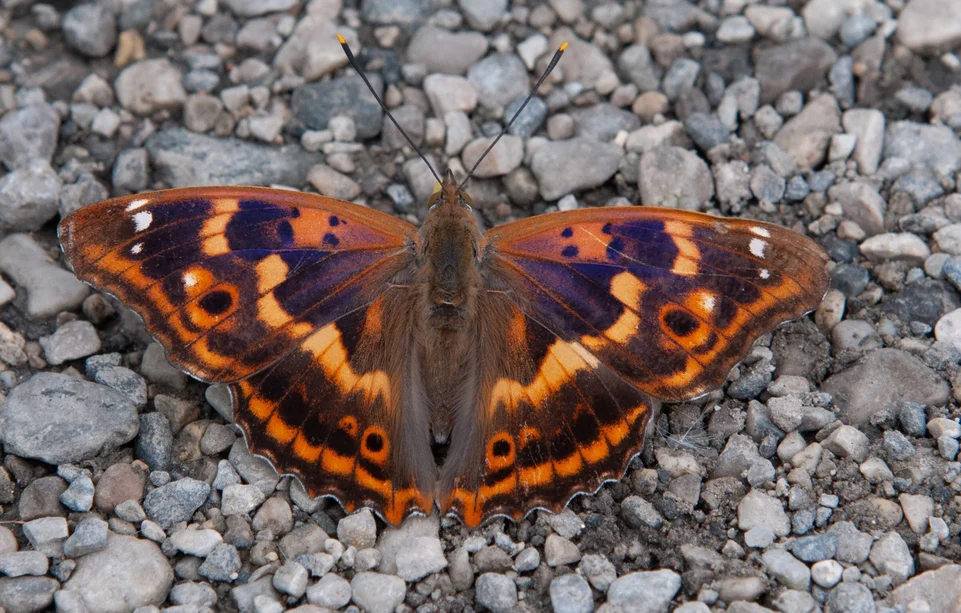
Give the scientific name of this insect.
Apatura ilia
